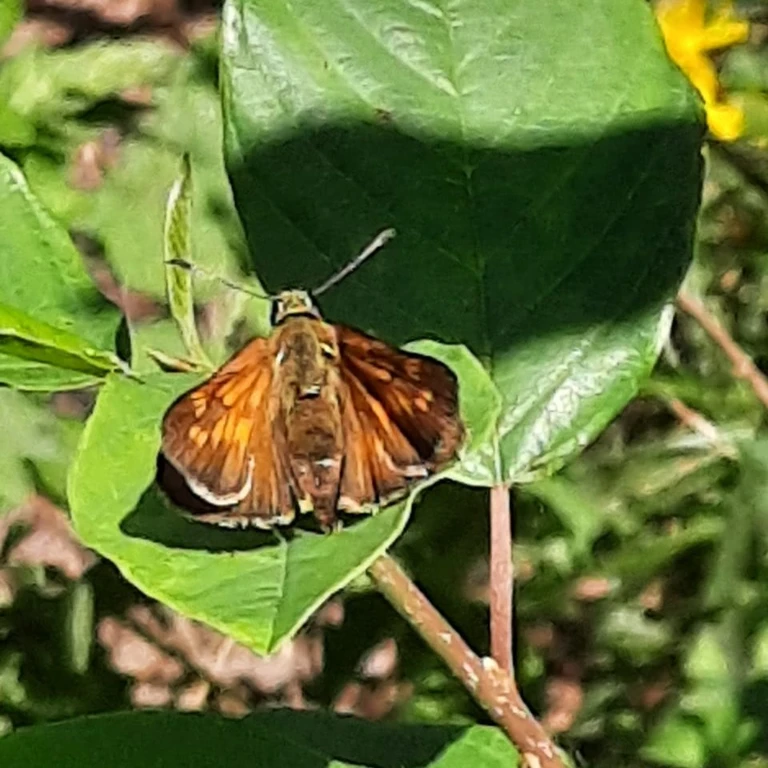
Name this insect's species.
Ochlodes sylvanus (also Ochlodes venata)
